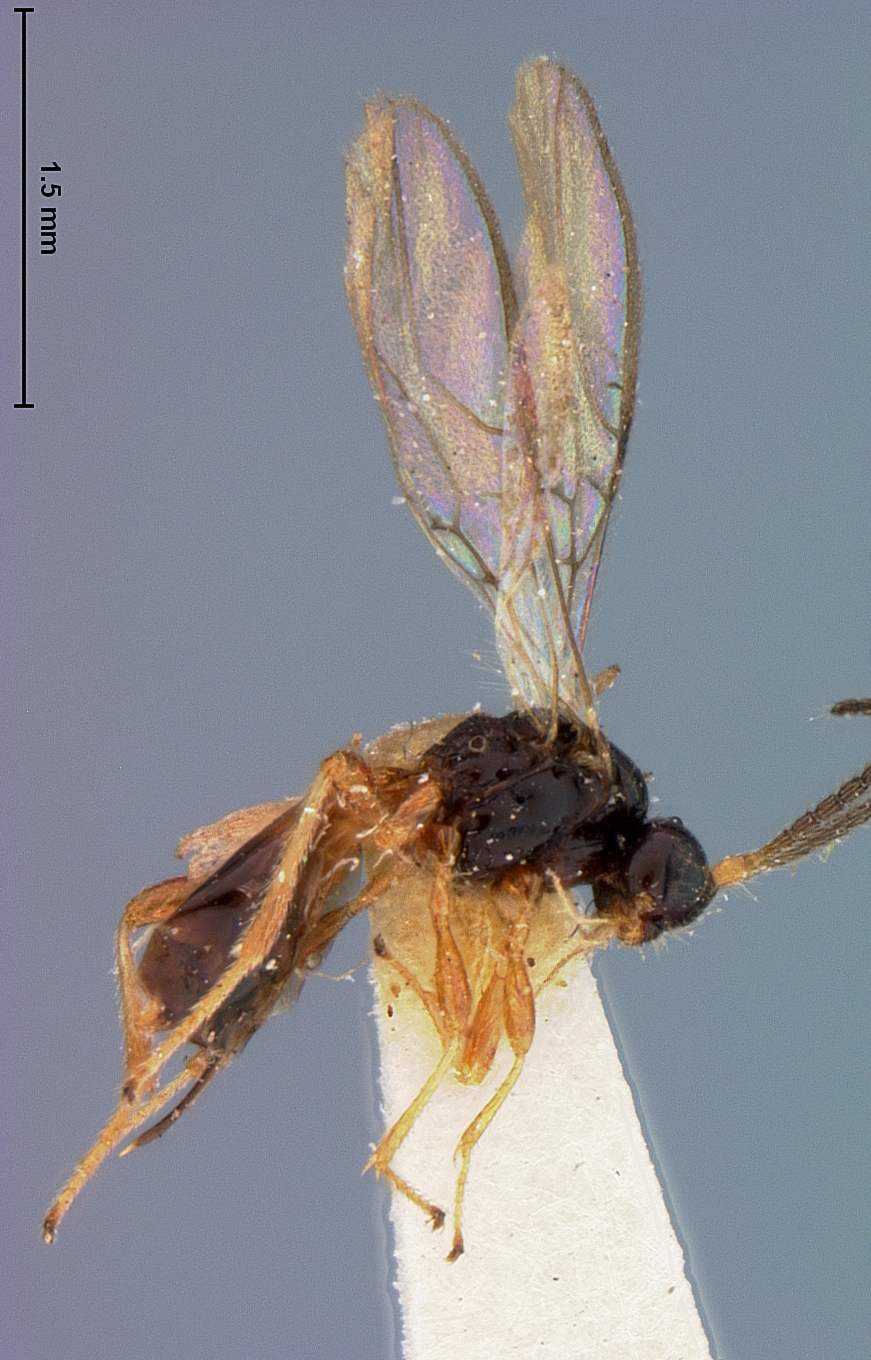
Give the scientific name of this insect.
Synaldis spiraculosa
